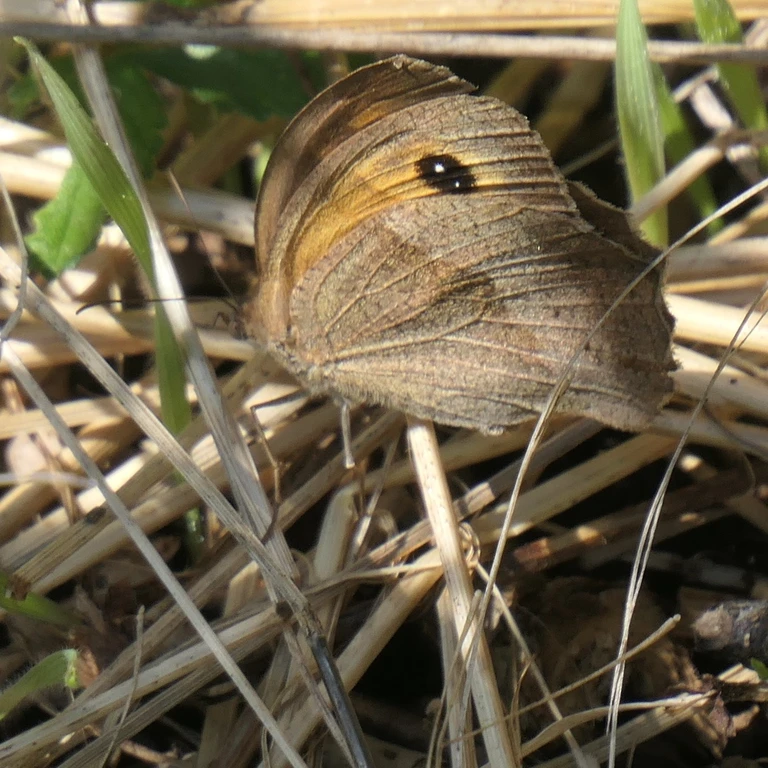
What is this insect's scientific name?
Maniola jurtina
